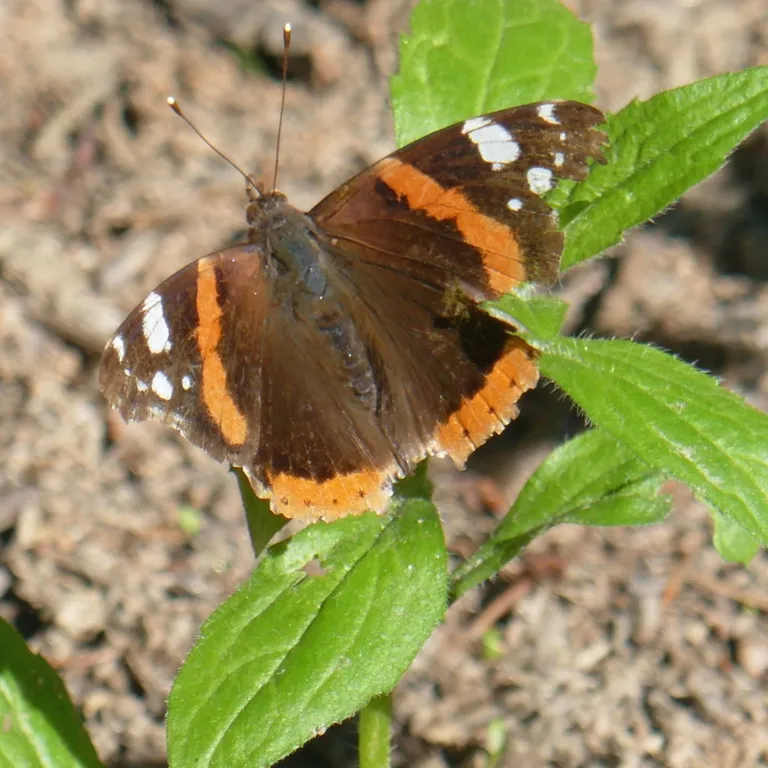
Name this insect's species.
Vanessa atalanta
